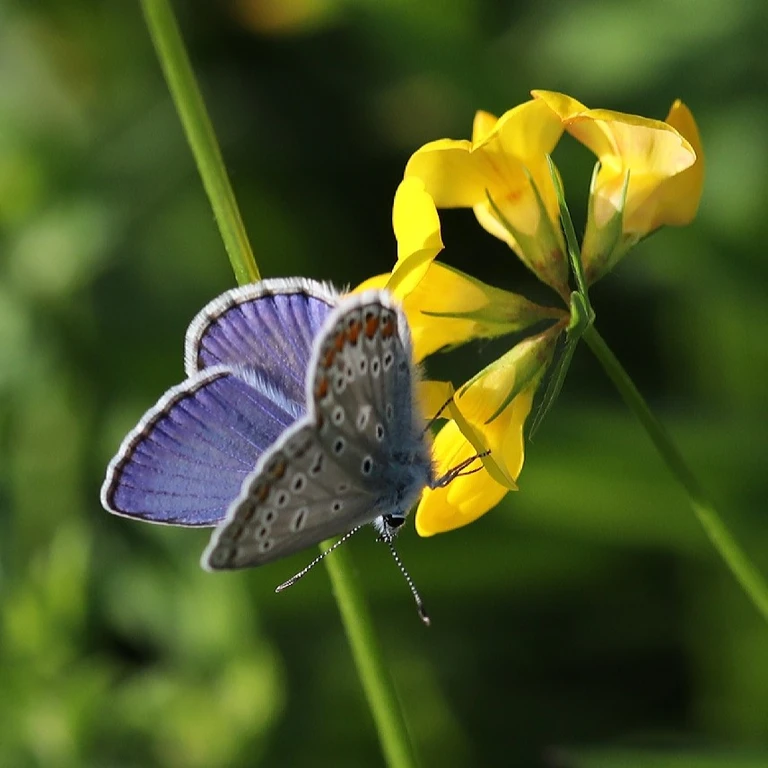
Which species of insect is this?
Polyommatus icarus
